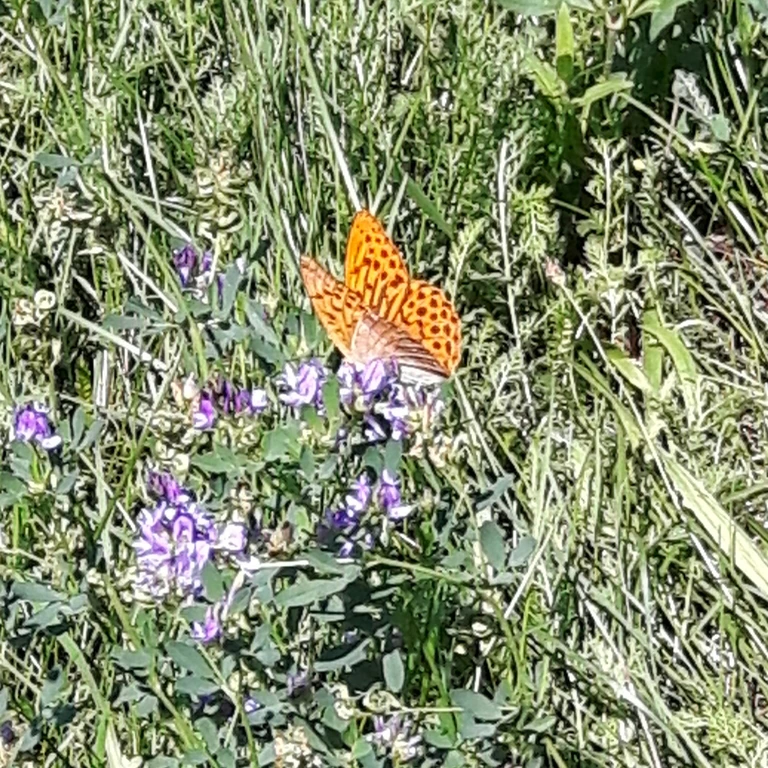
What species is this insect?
Argynnis paphia
